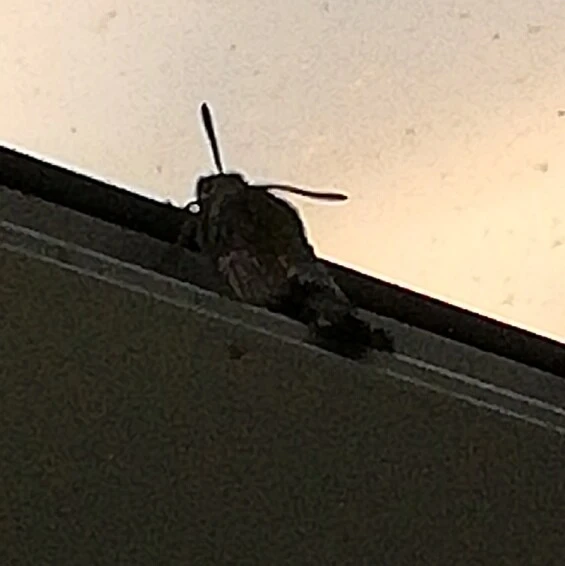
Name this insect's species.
Macroglossum stellatarum
